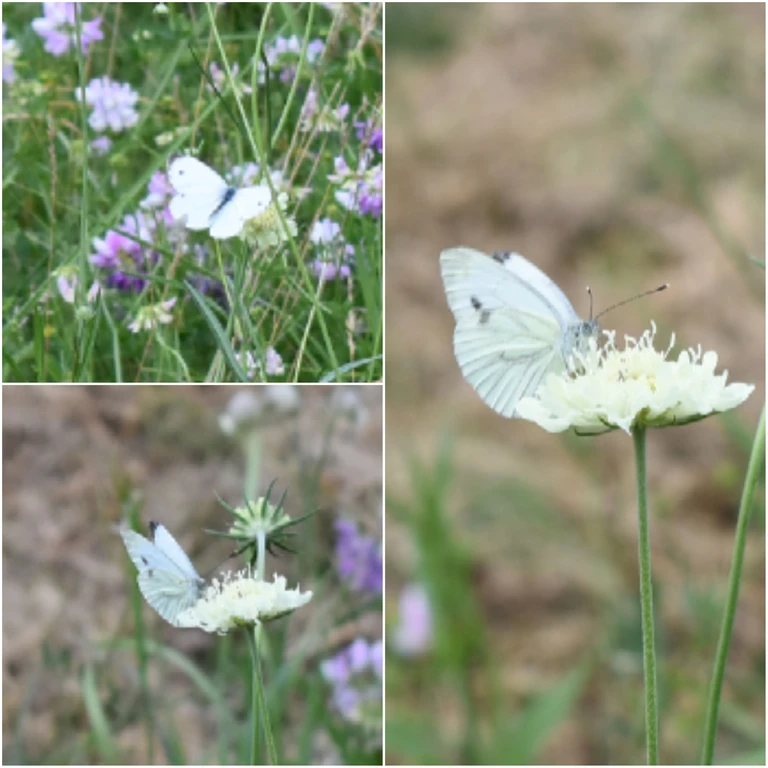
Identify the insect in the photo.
Pieris napi
